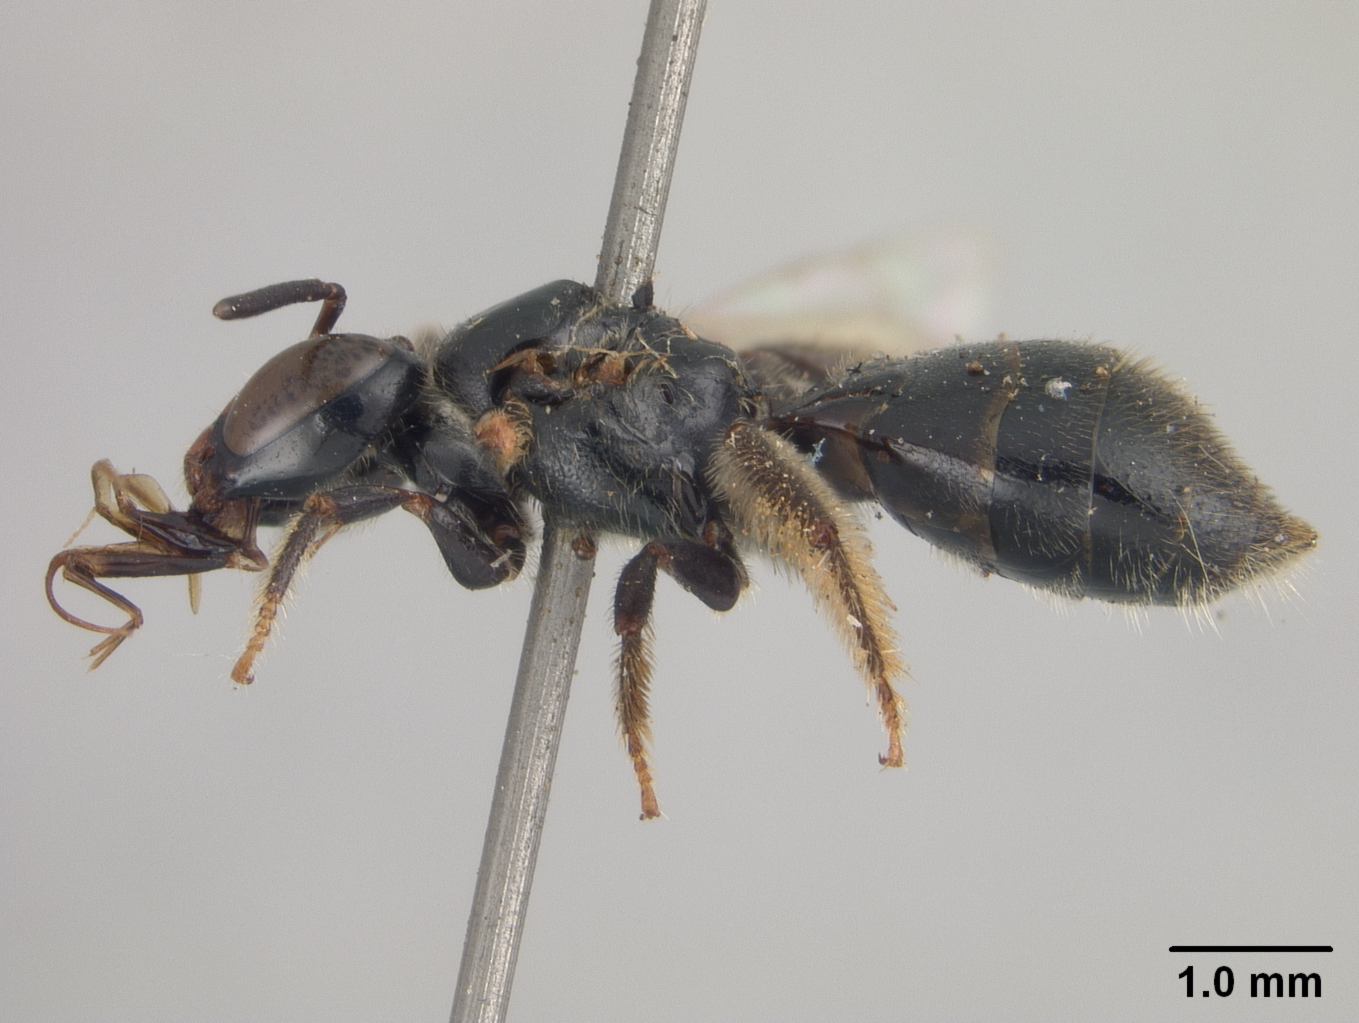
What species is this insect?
Allodape palavanica
